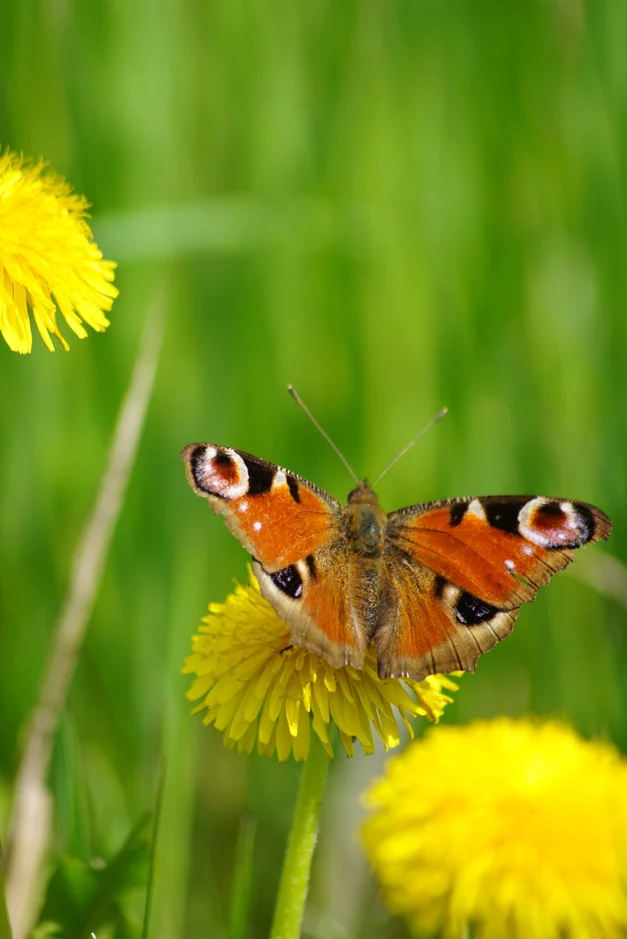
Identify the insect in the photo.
Aglais io
